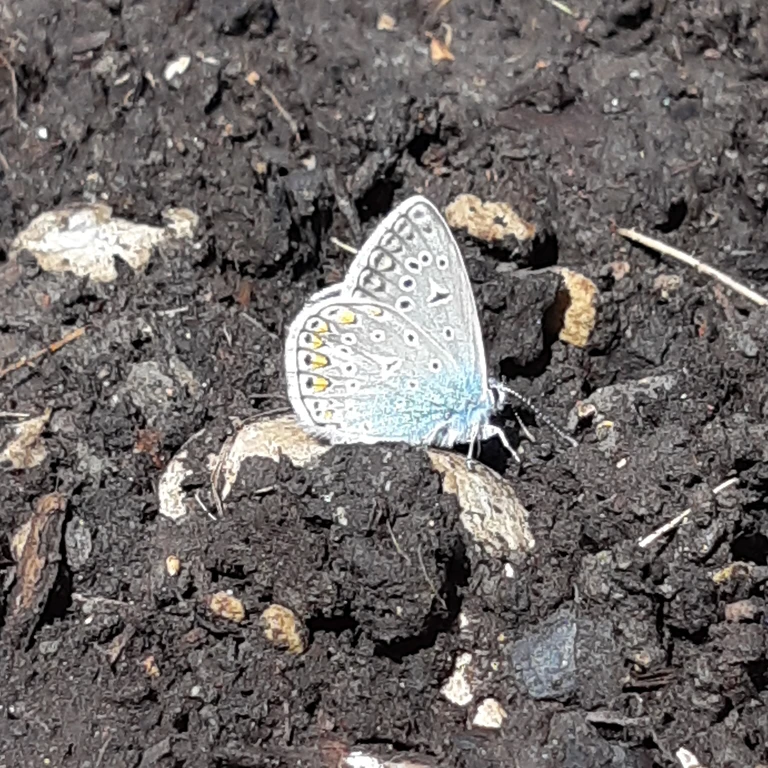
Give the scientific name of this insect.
Polyommatus icarus
